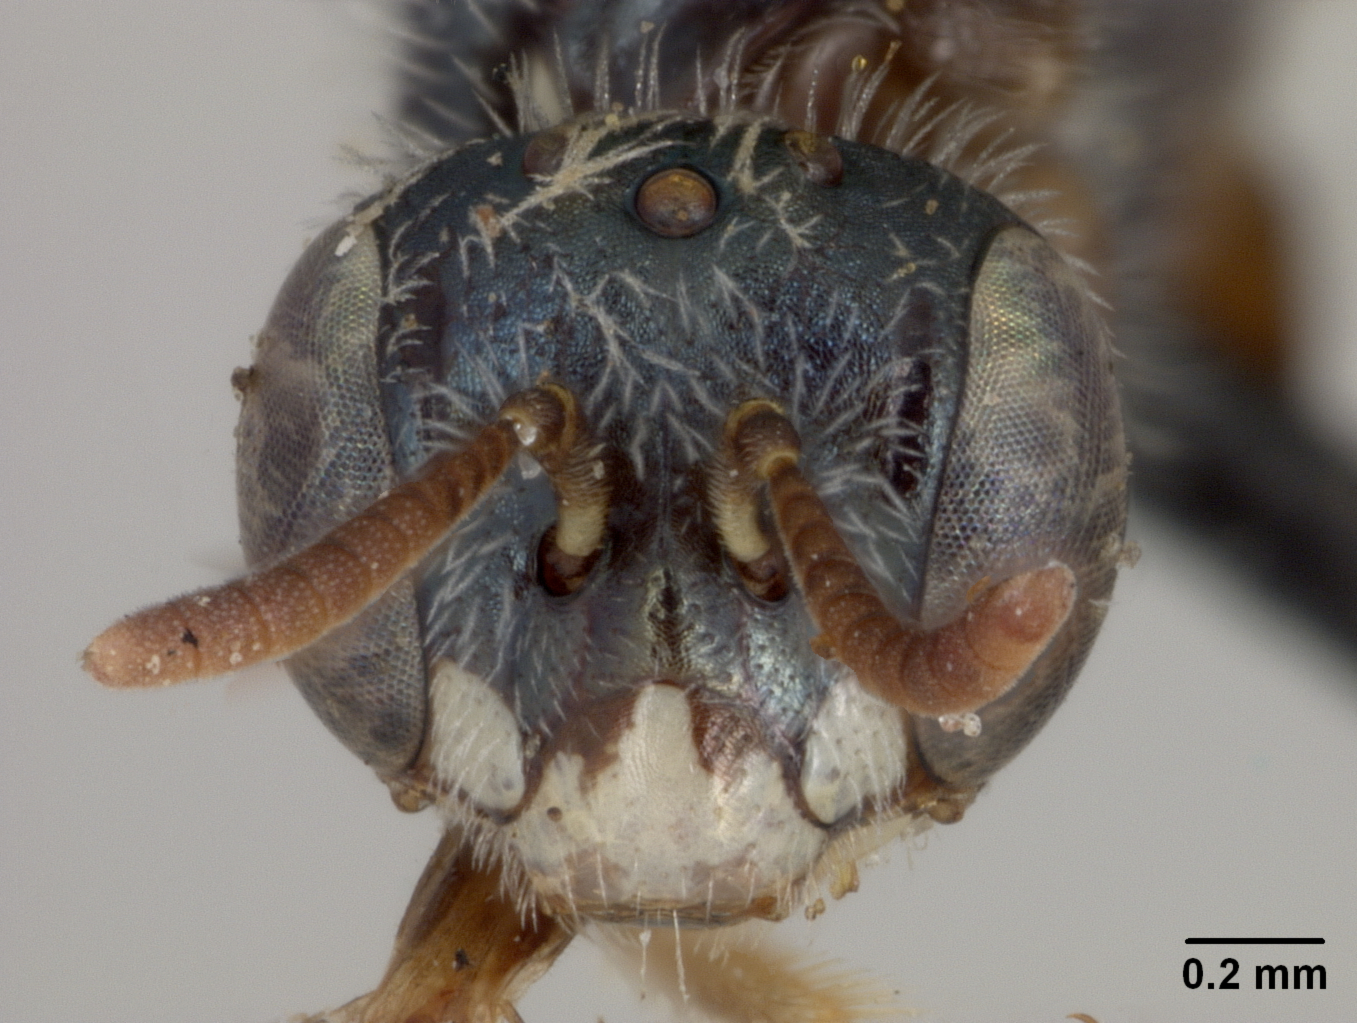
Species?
Perdita graenicheri
